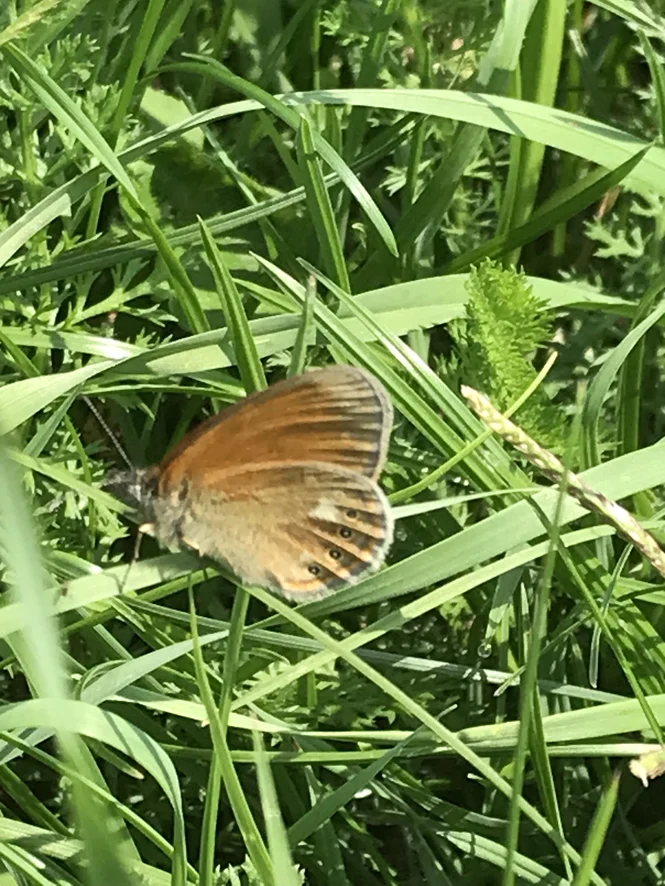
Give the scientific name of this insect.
Coenonympha glycerion (also Coenonympha iphis)
